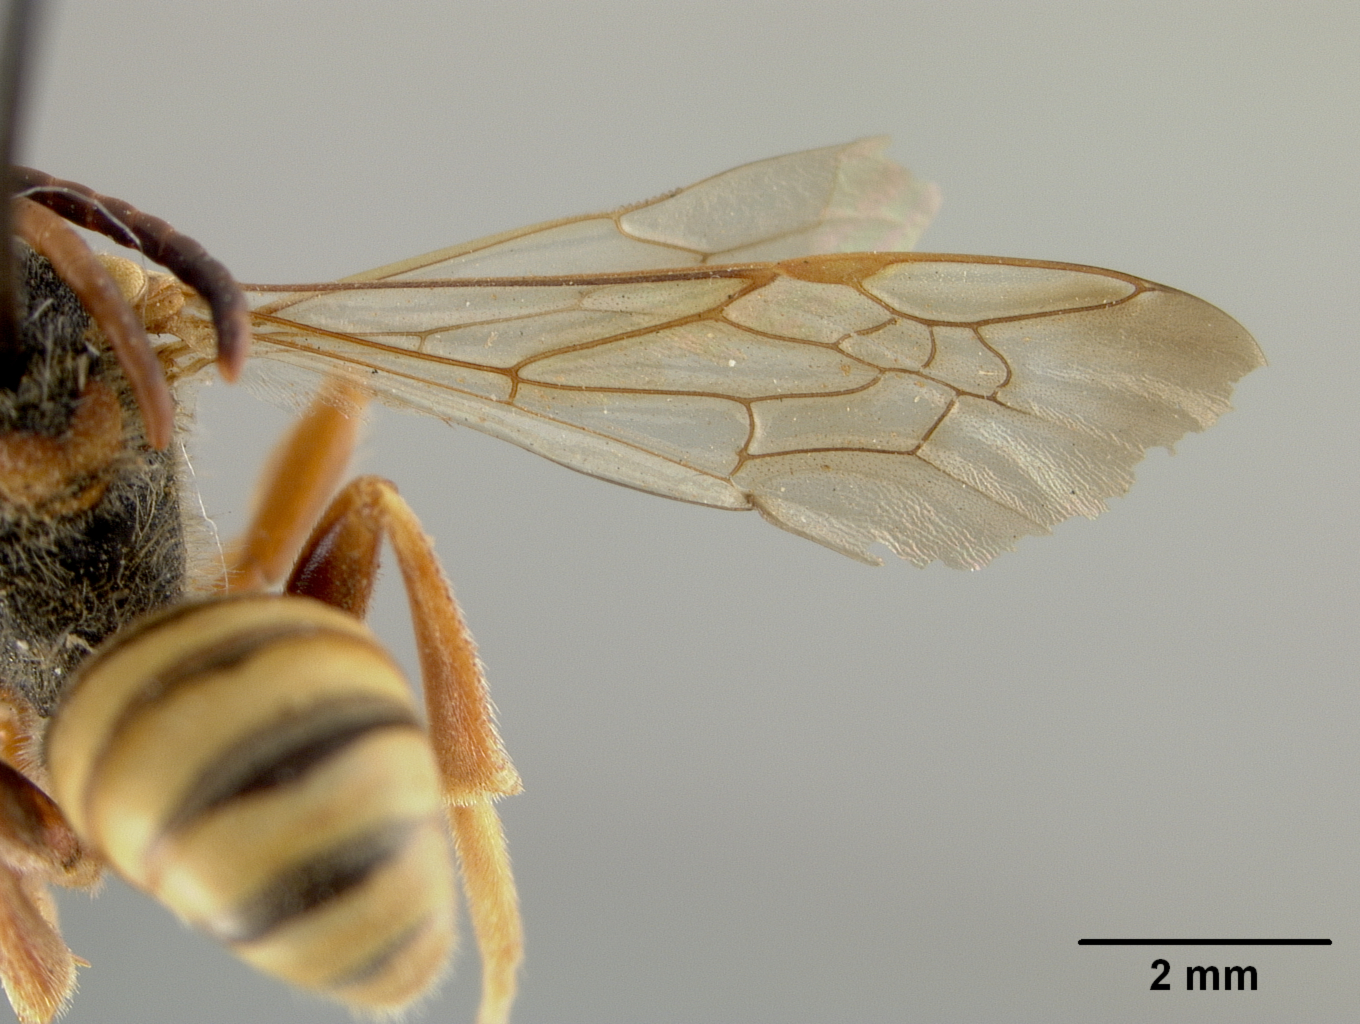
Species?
Nomada xantholepis
